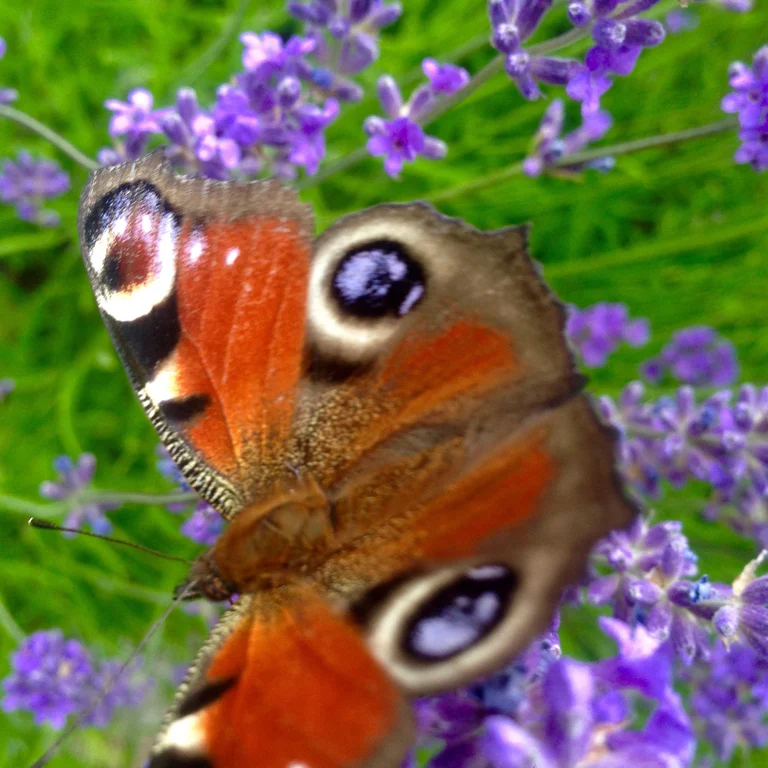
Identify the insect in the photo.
Aglais io
